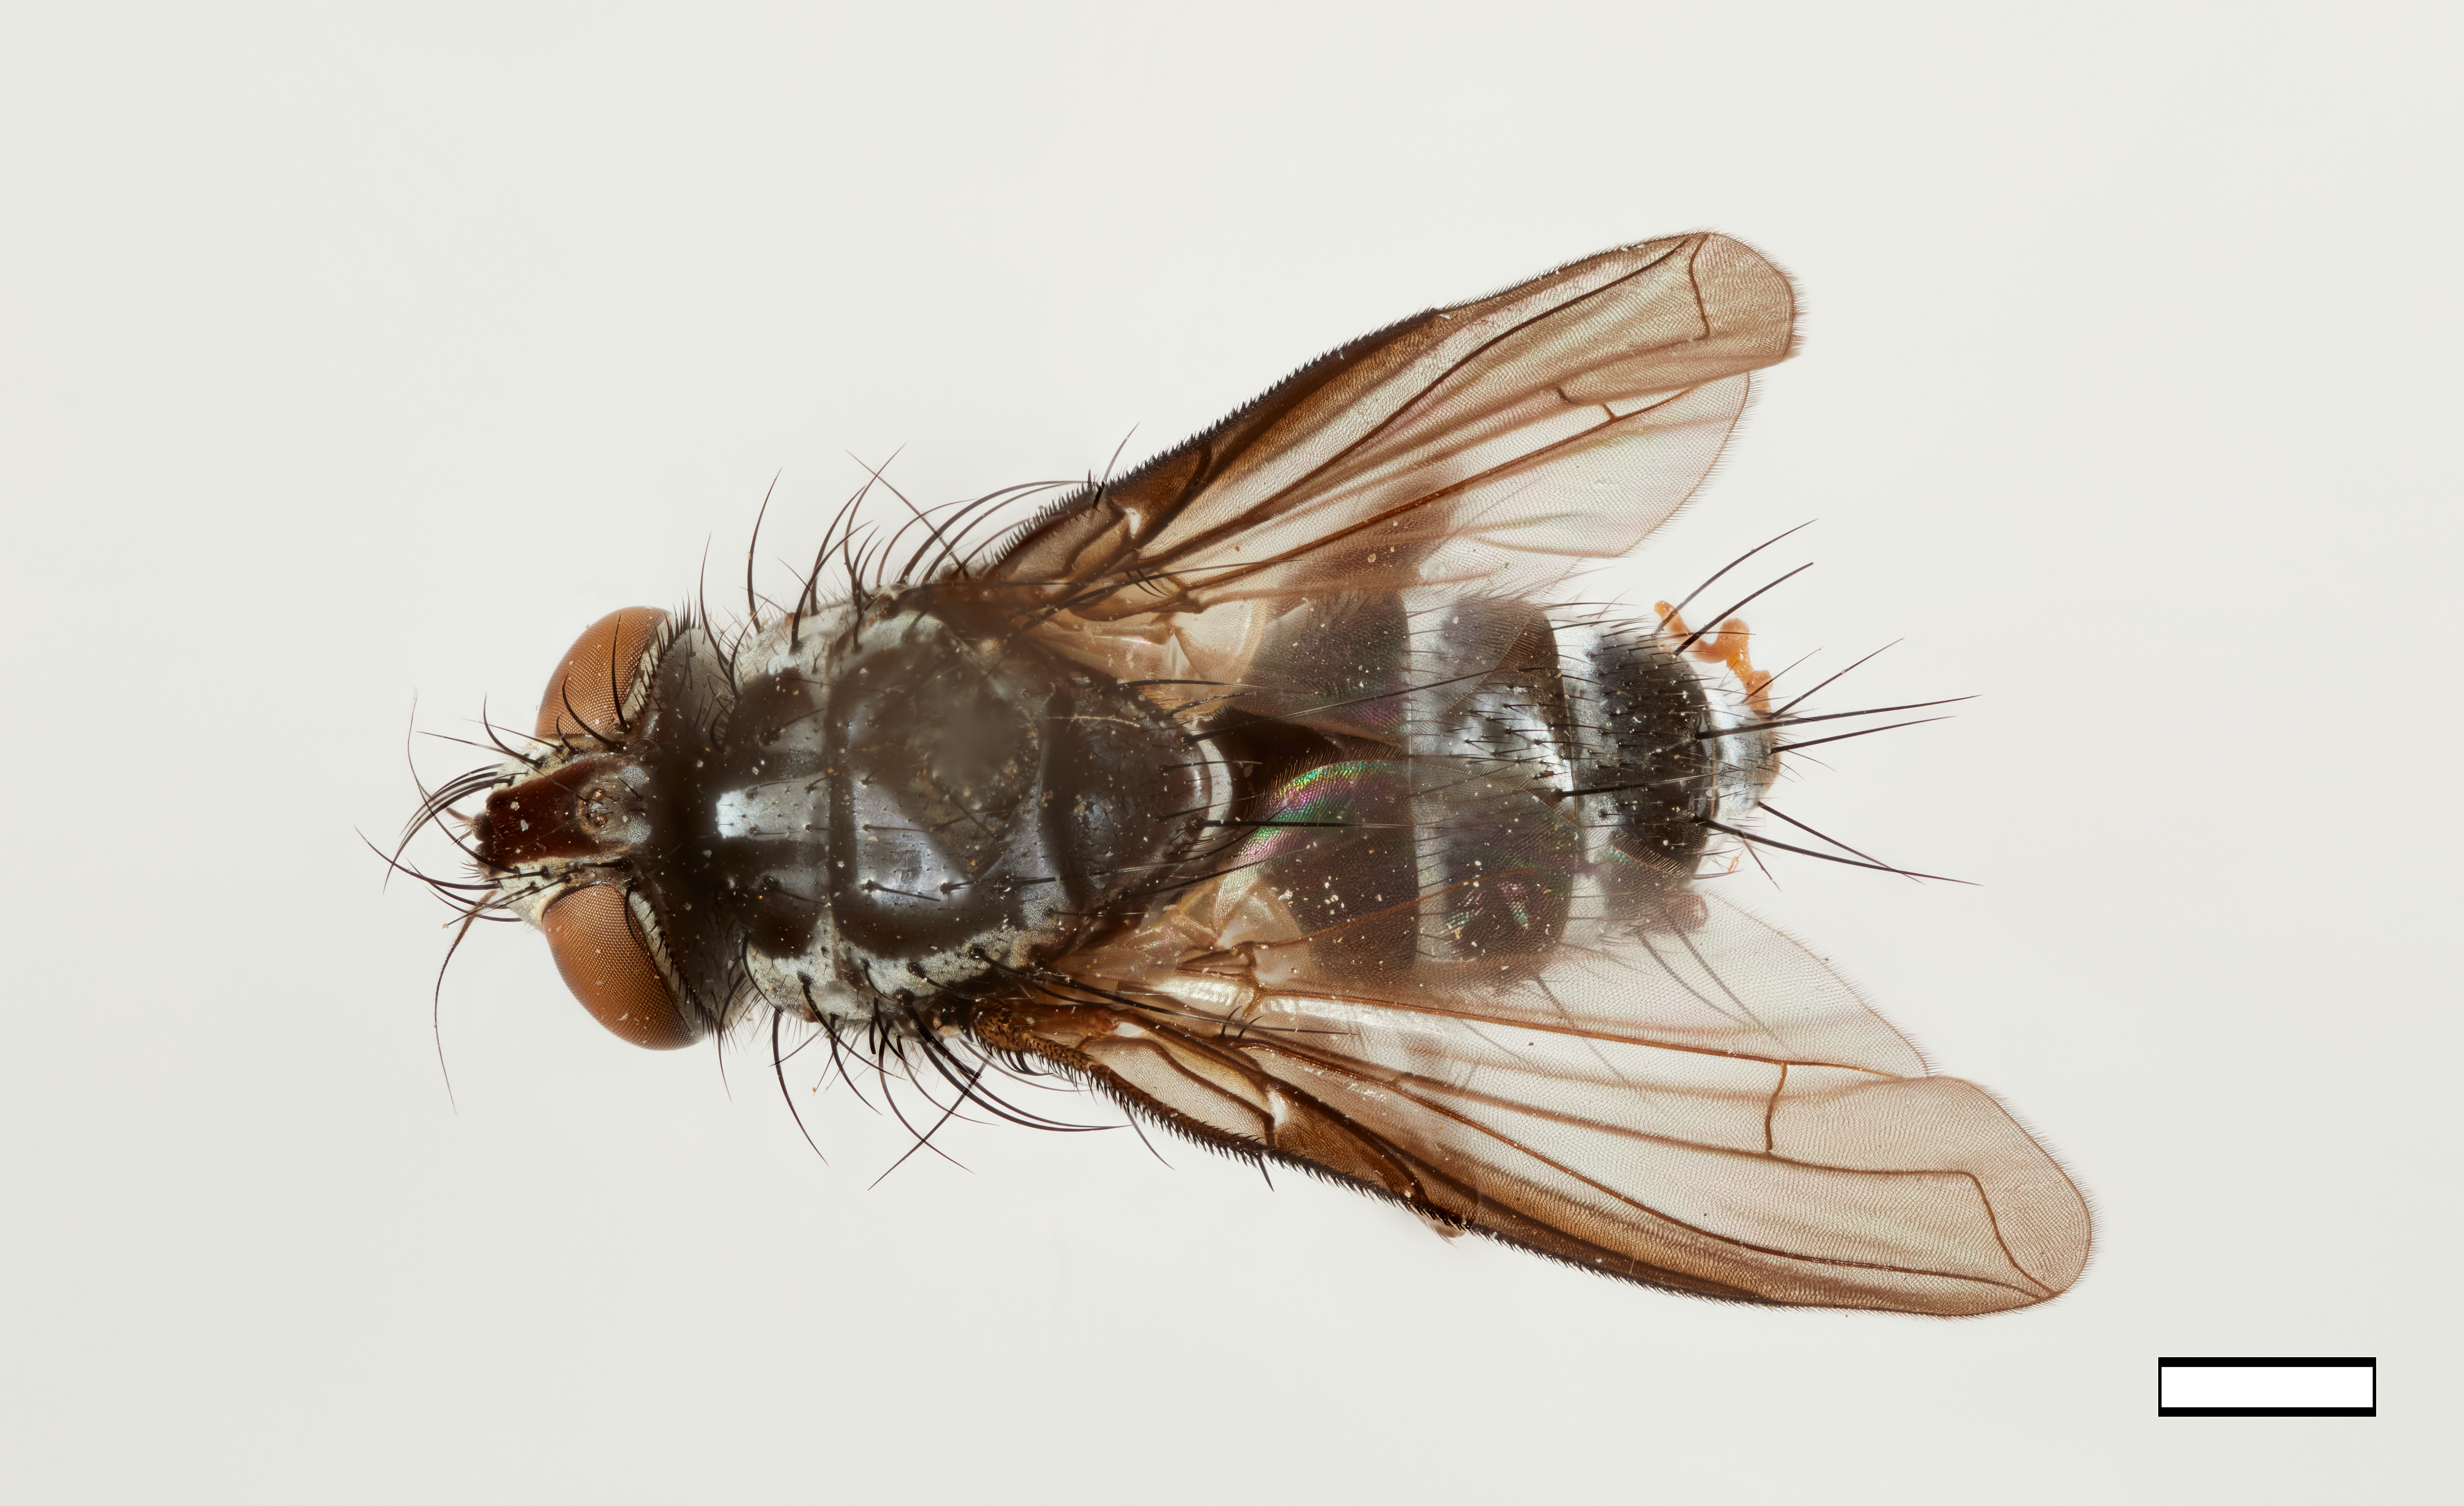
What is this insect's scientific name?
Epiphanocera costalis
